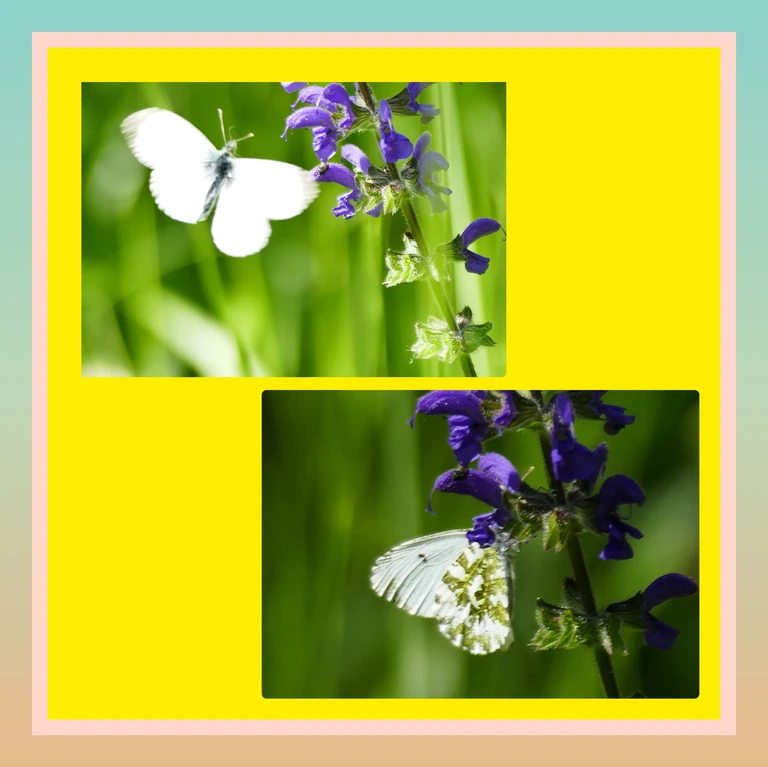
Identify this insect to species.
Anthocharis cardamines
